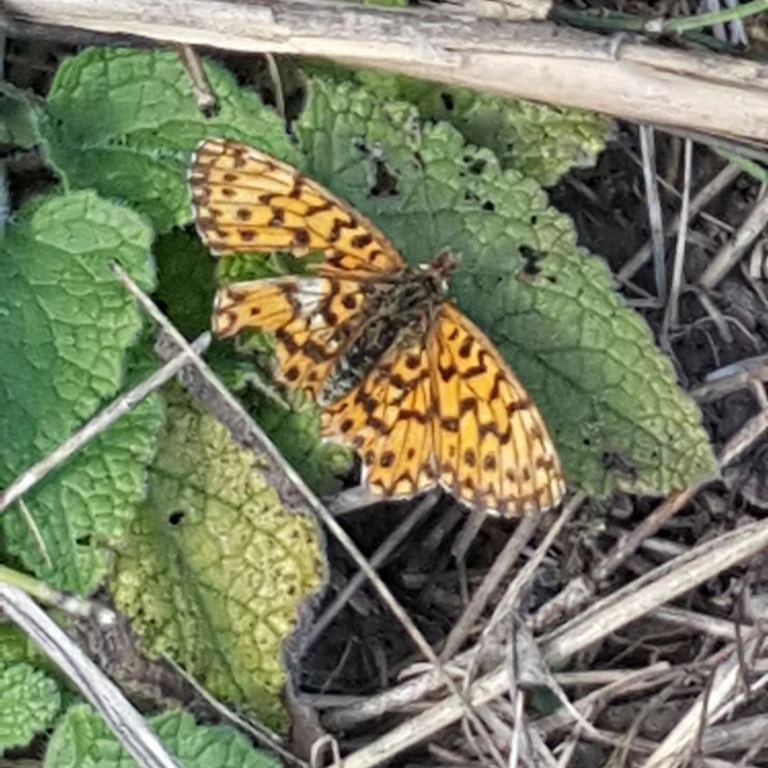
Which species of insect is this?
Boloria dia
